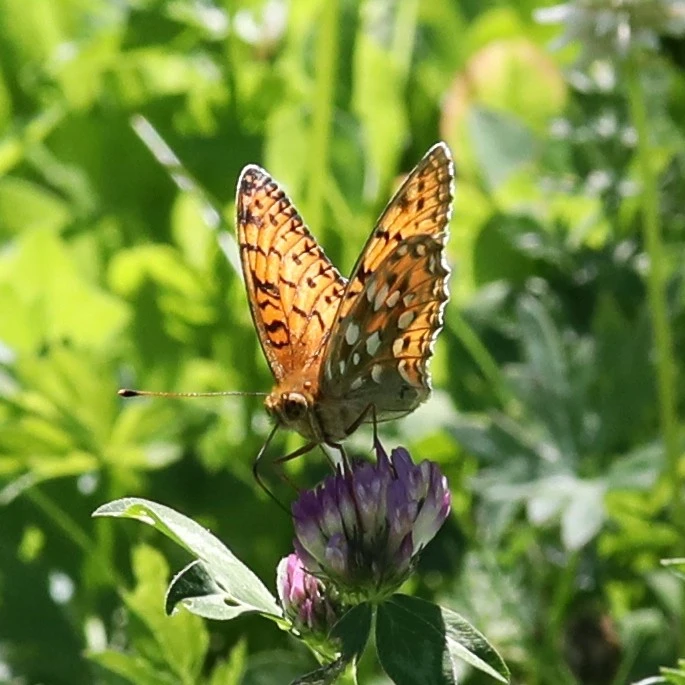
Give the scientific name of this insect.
Speyeria aglaja
